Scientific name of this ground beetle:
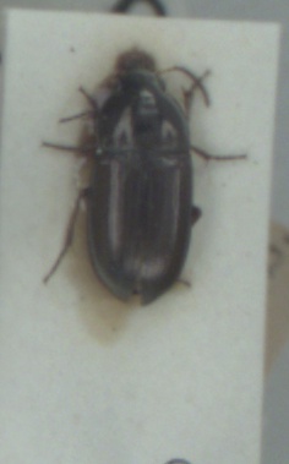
Amara tibialis
